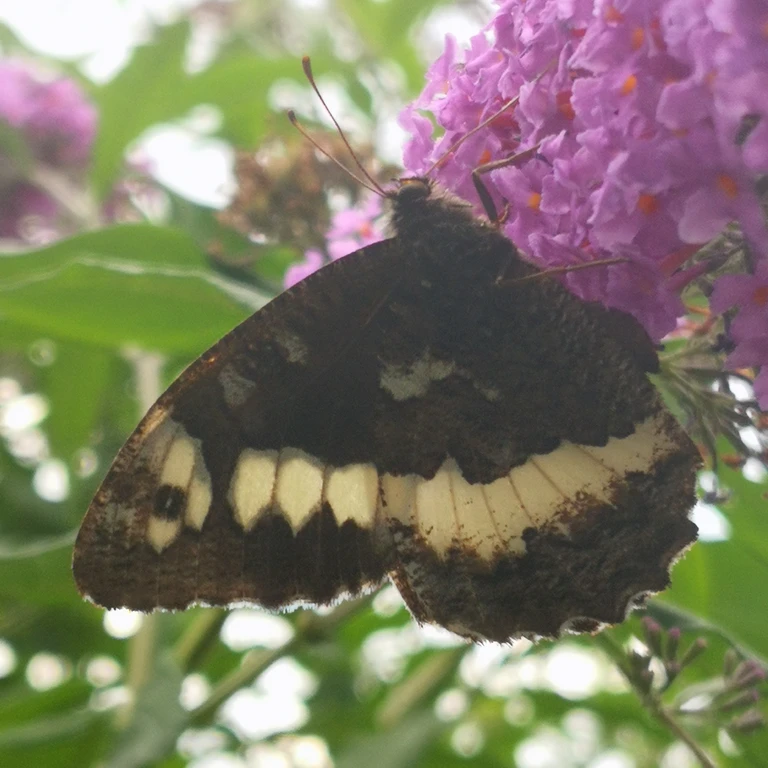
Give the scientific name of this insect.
Brintesia circe
